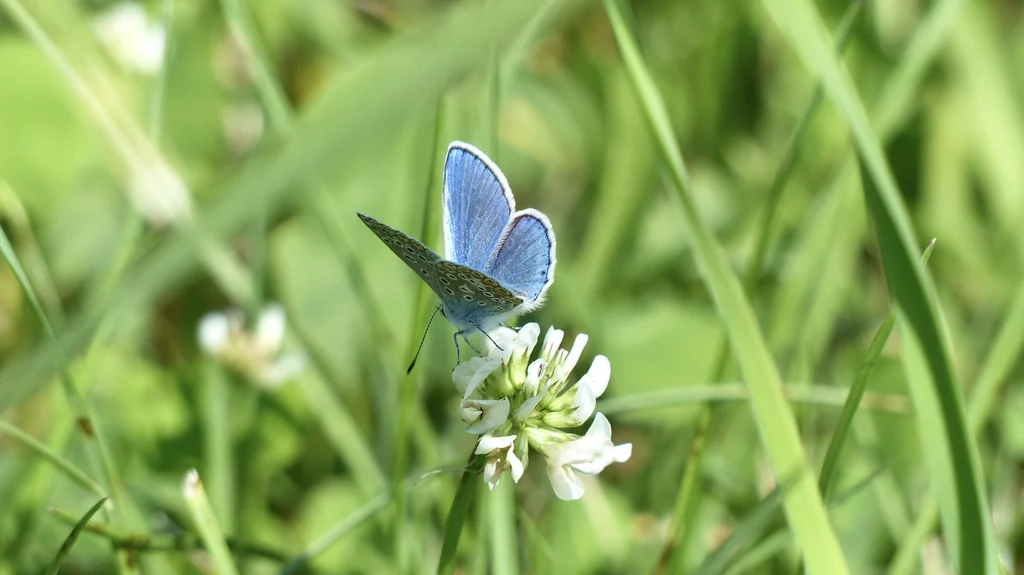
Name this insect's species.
Polyommatus icarus
